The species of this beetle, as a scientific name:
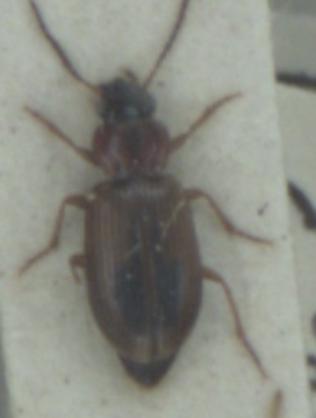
Dicheirotrichus placidus
